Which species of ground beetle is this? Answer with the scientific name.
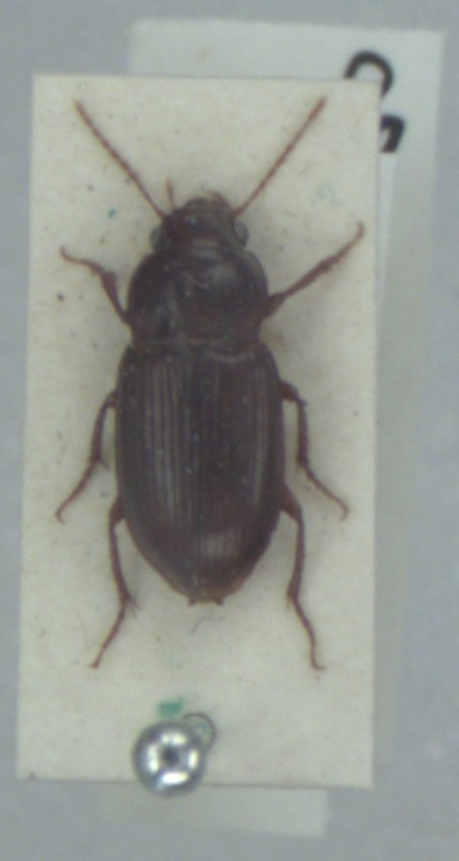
Amara apricaria
